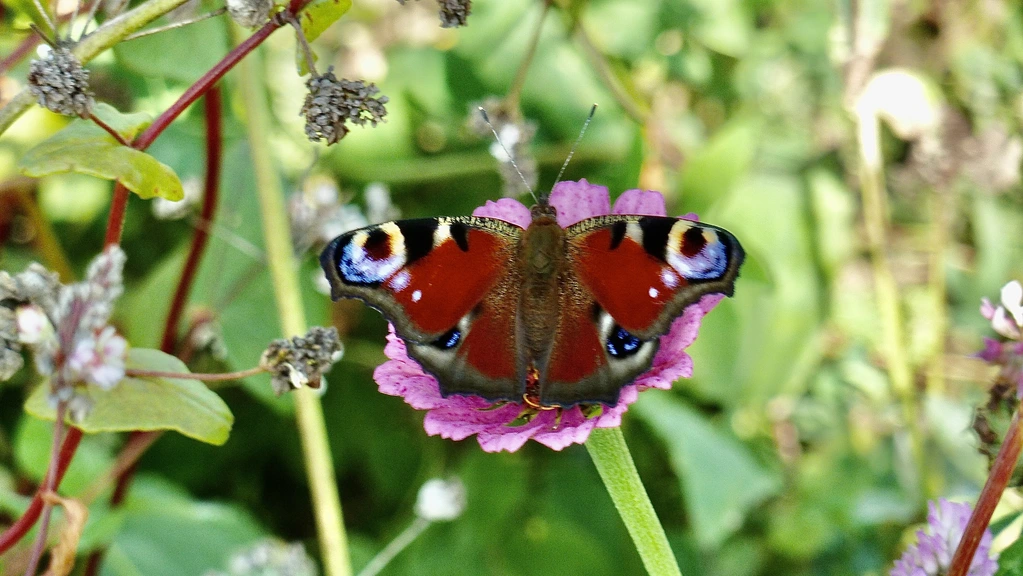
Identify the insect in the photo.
Aglais io
